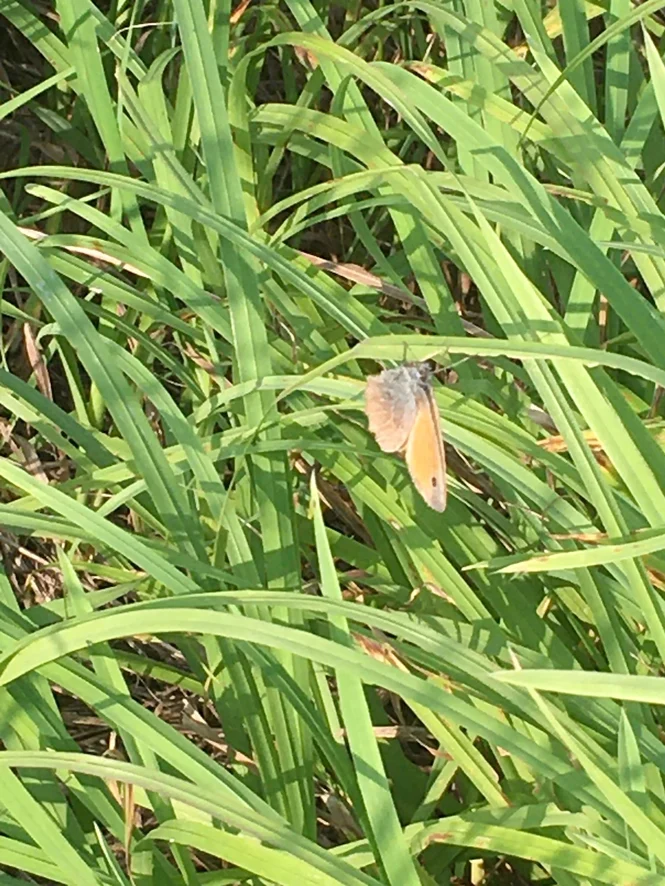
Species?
Coenonympha pamphilus
